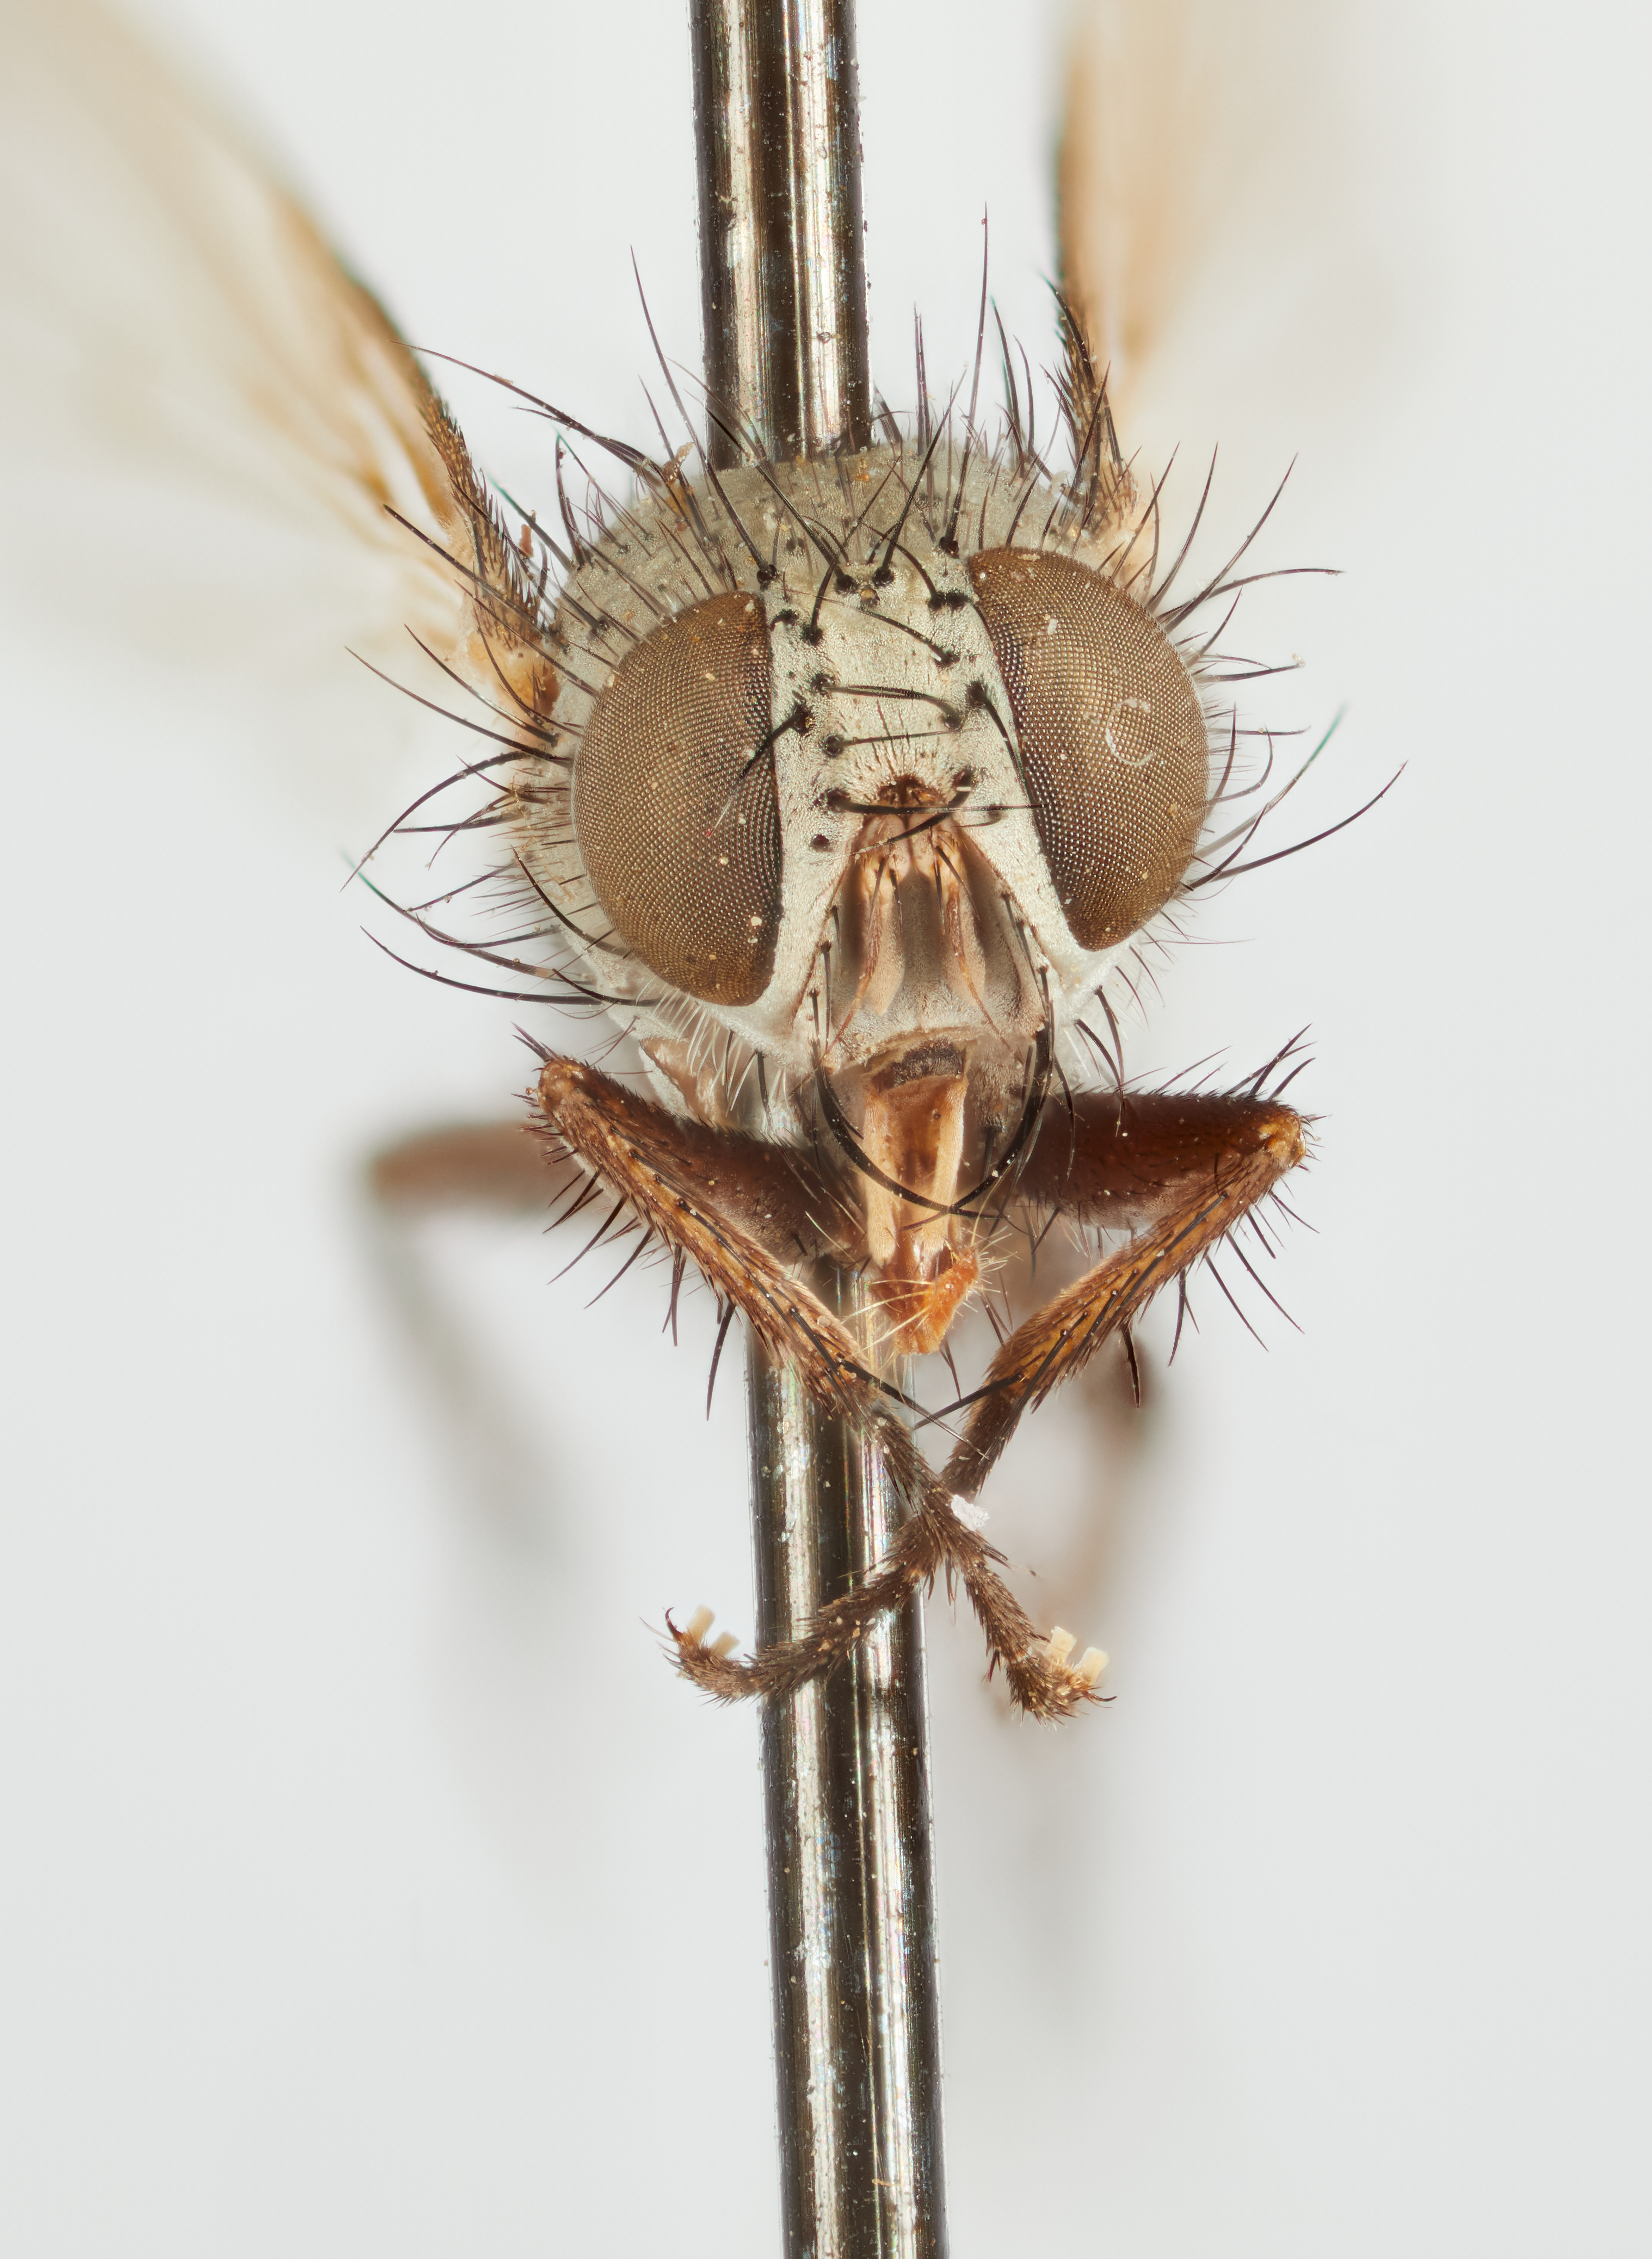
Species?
Chaetophlepsis tarsalis
